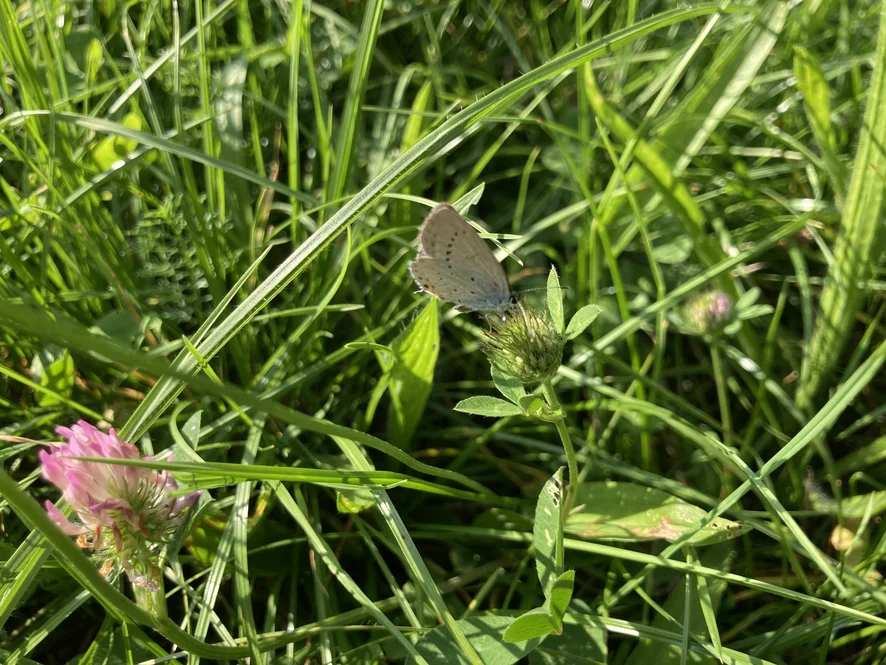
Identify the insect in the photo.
Cupido argiades (also Elkalyce argiades)
